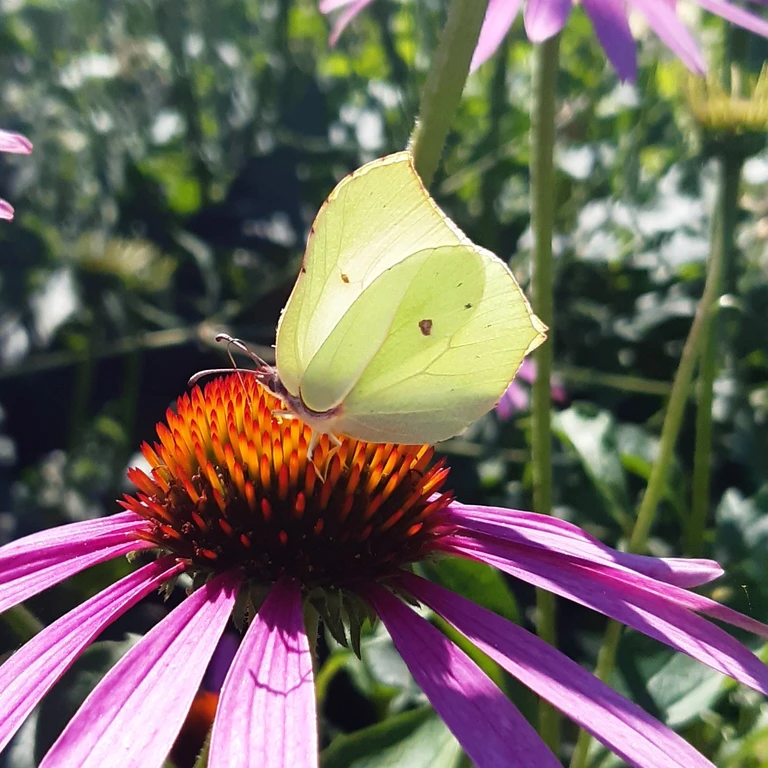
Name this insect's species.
Gonepteryx rhamni
